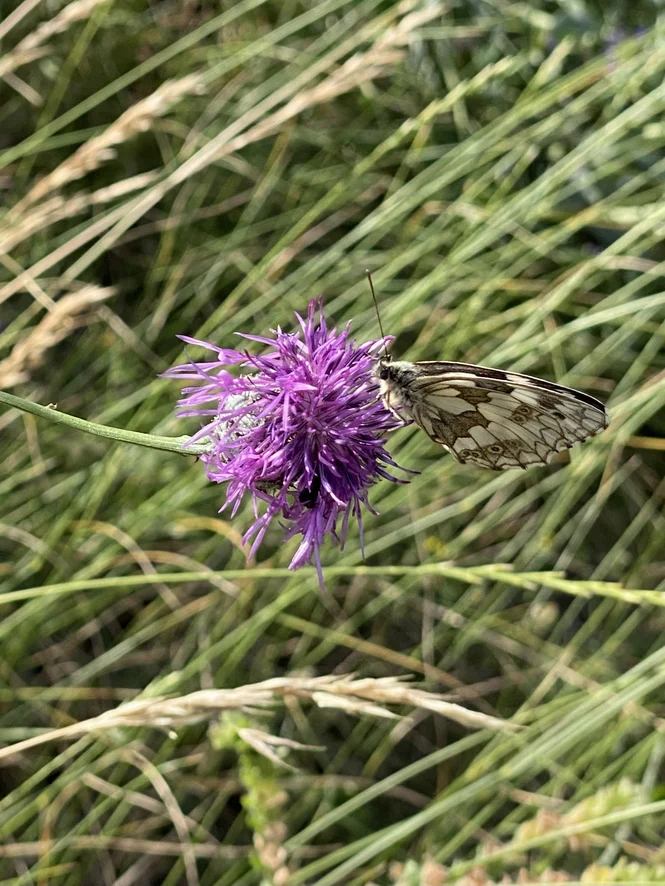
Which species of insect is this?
Melanargia galathea
